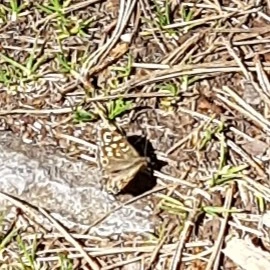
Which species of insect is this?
Pararge aegeria
